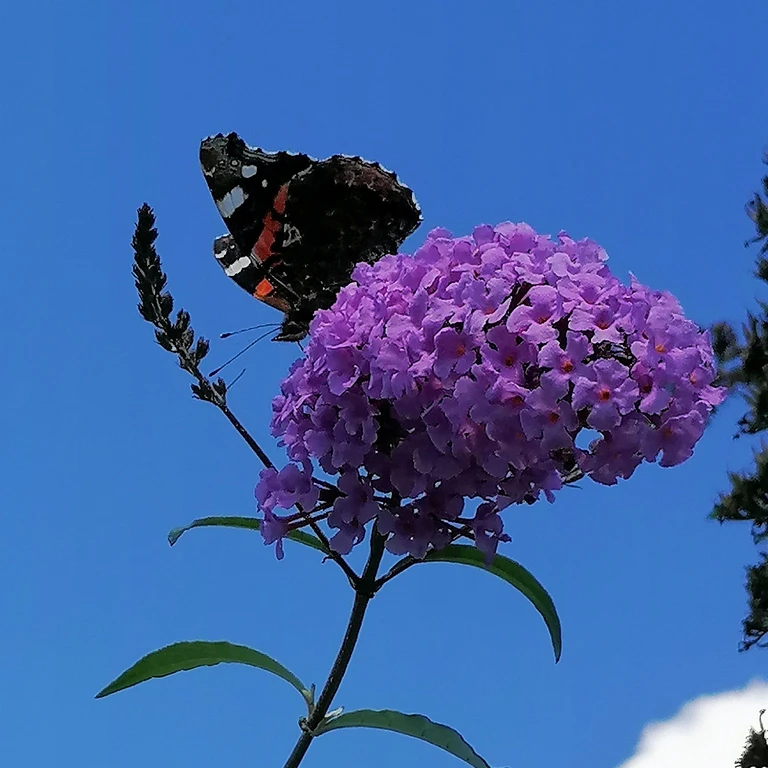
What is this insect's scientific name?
Vanessa atalanta
